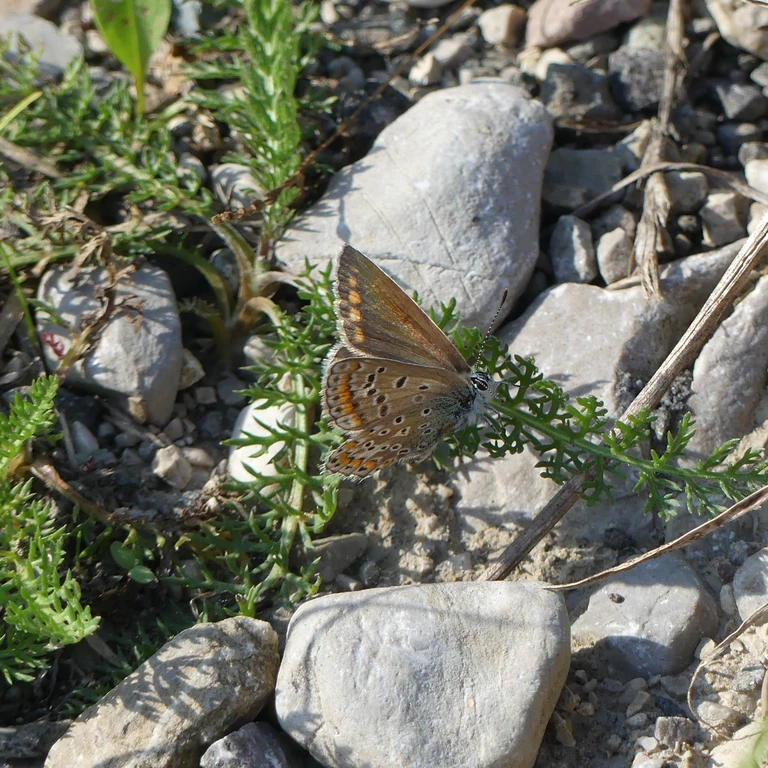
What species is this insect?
Polyommatus icarus
